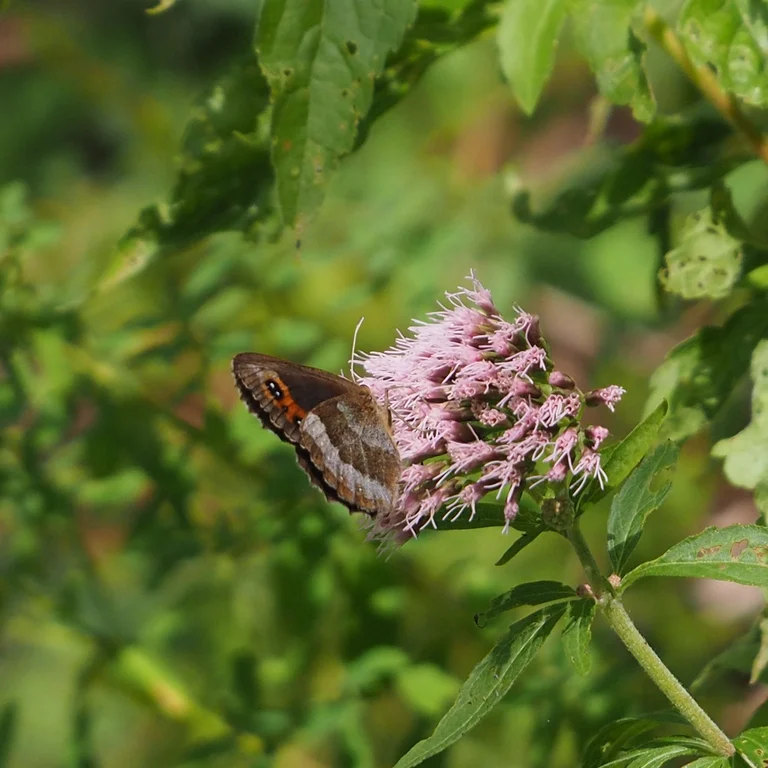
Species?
Erebia aethiops
